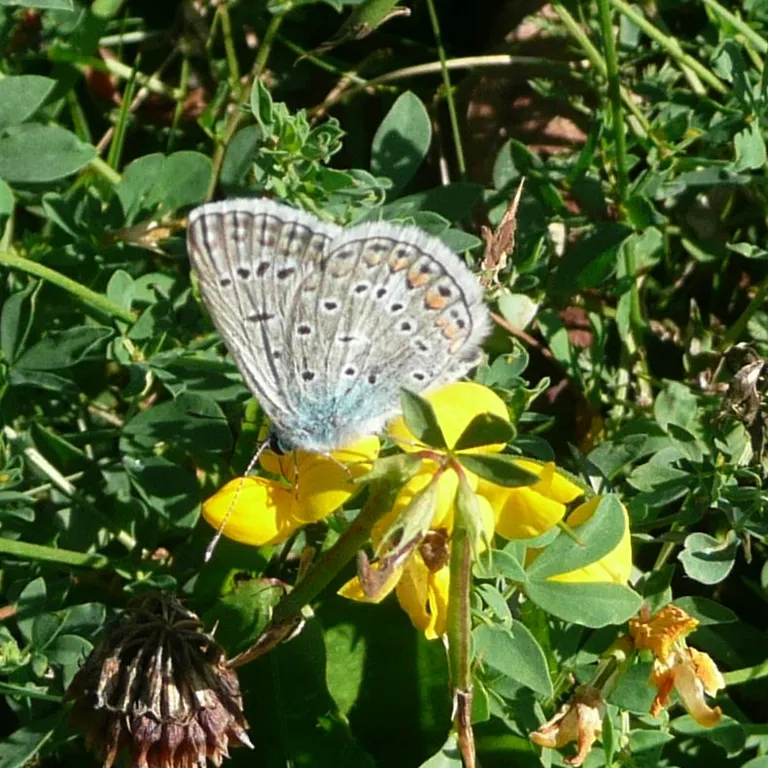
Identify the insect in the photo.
Polyommatus icarus
